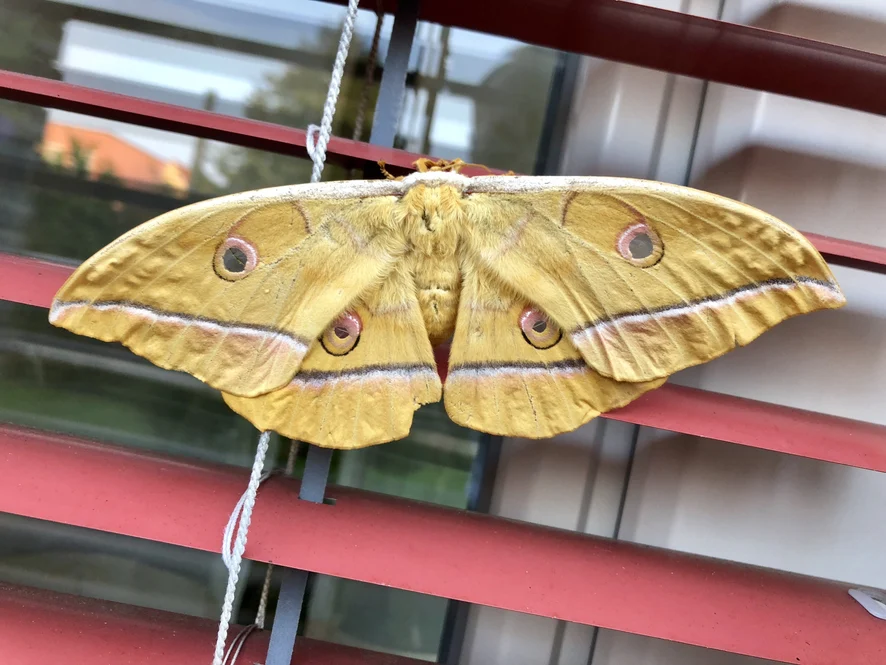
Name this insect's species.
Antheraea yamamai
